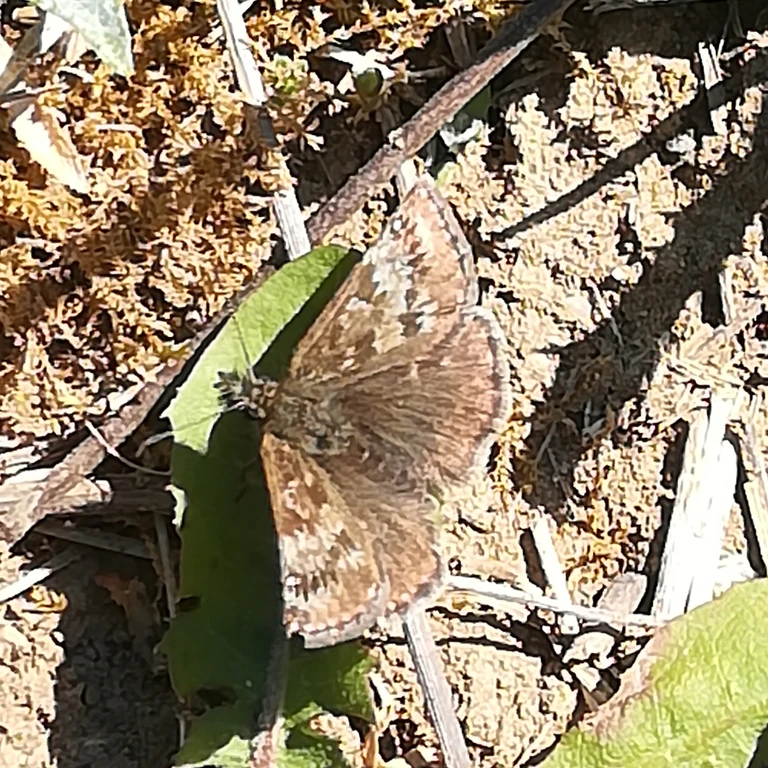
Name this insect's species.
Erynnis tages
